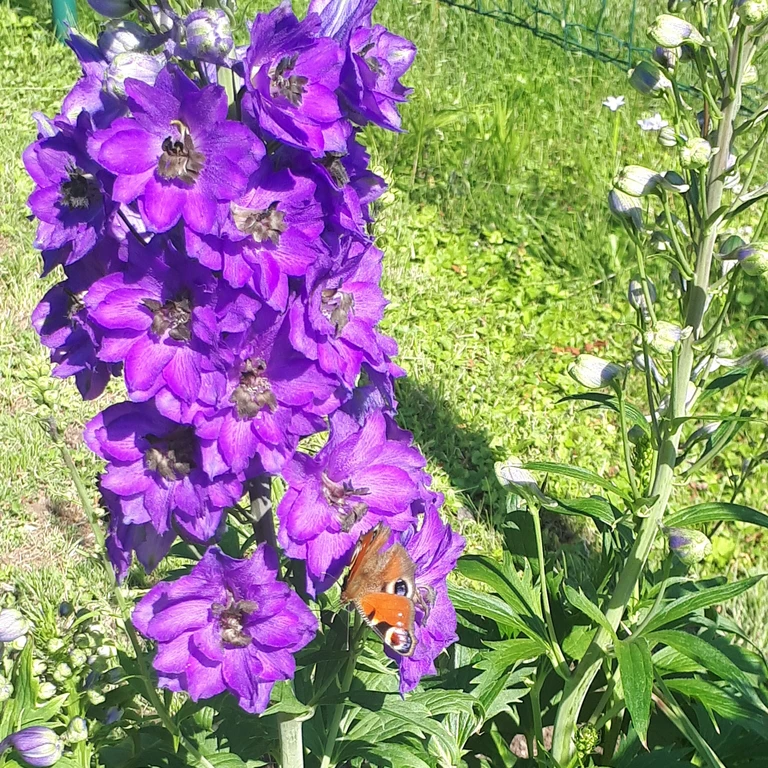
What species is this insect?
Aglais io
